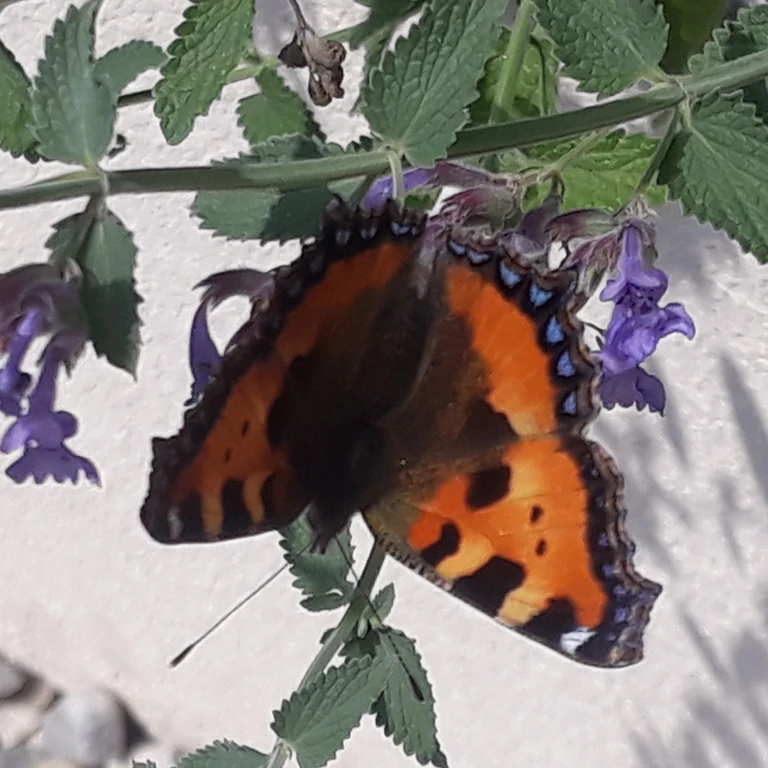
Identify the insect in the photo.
Aglais urticae
